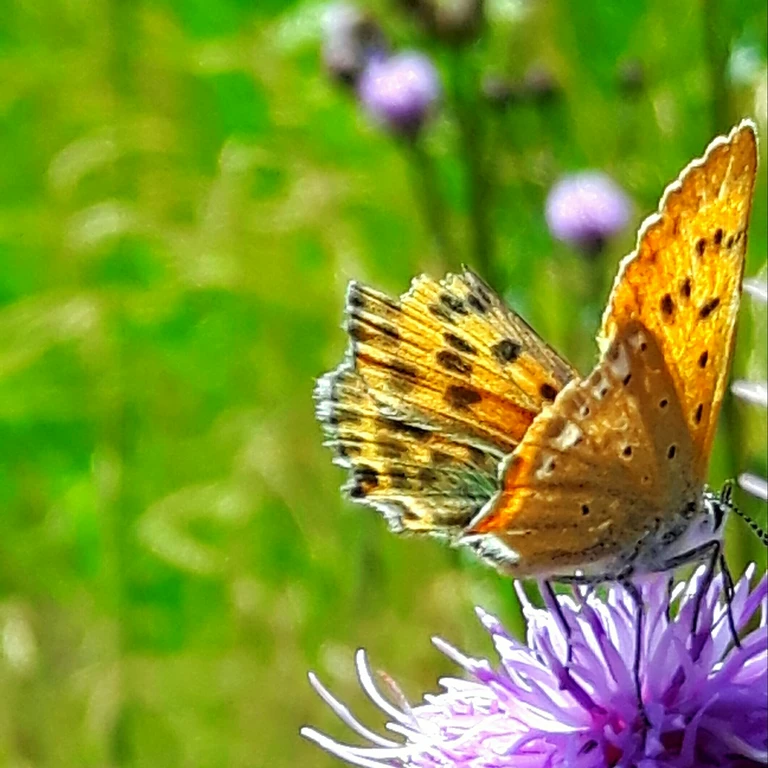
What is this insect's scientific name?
Lycaena virgaureae
